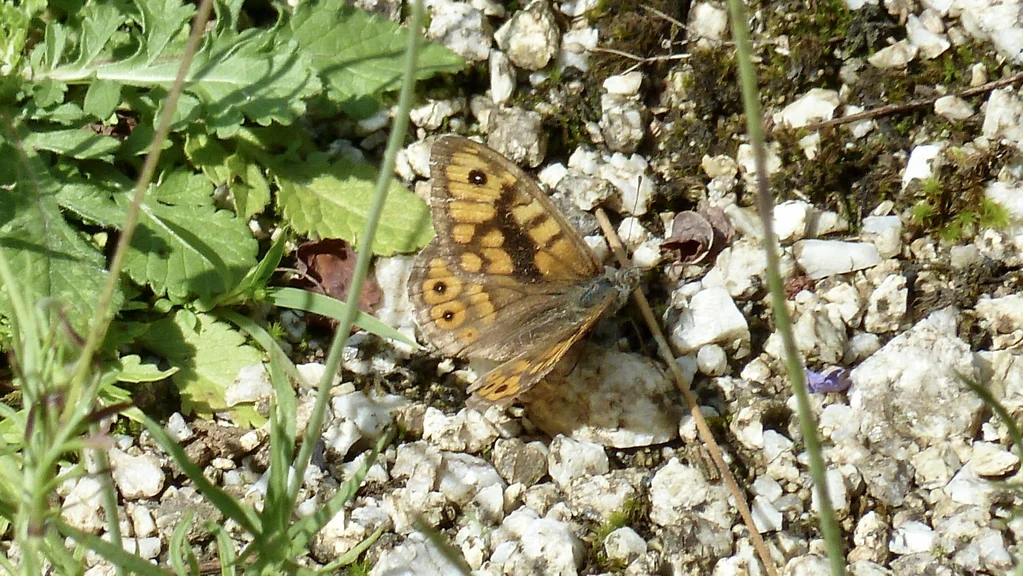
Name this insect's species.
Lasiommata megera (also Pararge megera)
